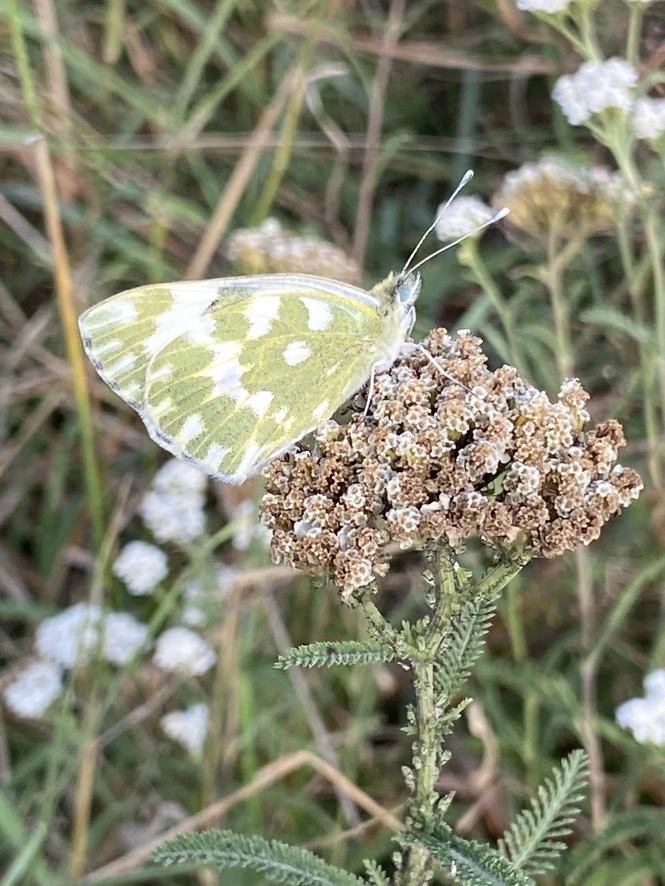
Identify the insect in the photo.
Pontia edusa
